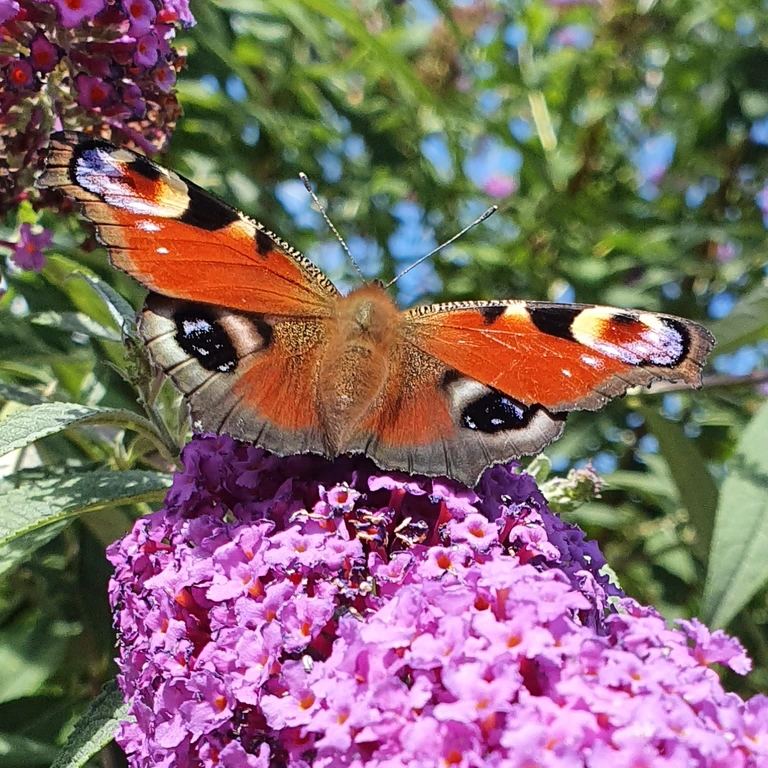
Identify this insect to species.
Aglais io
